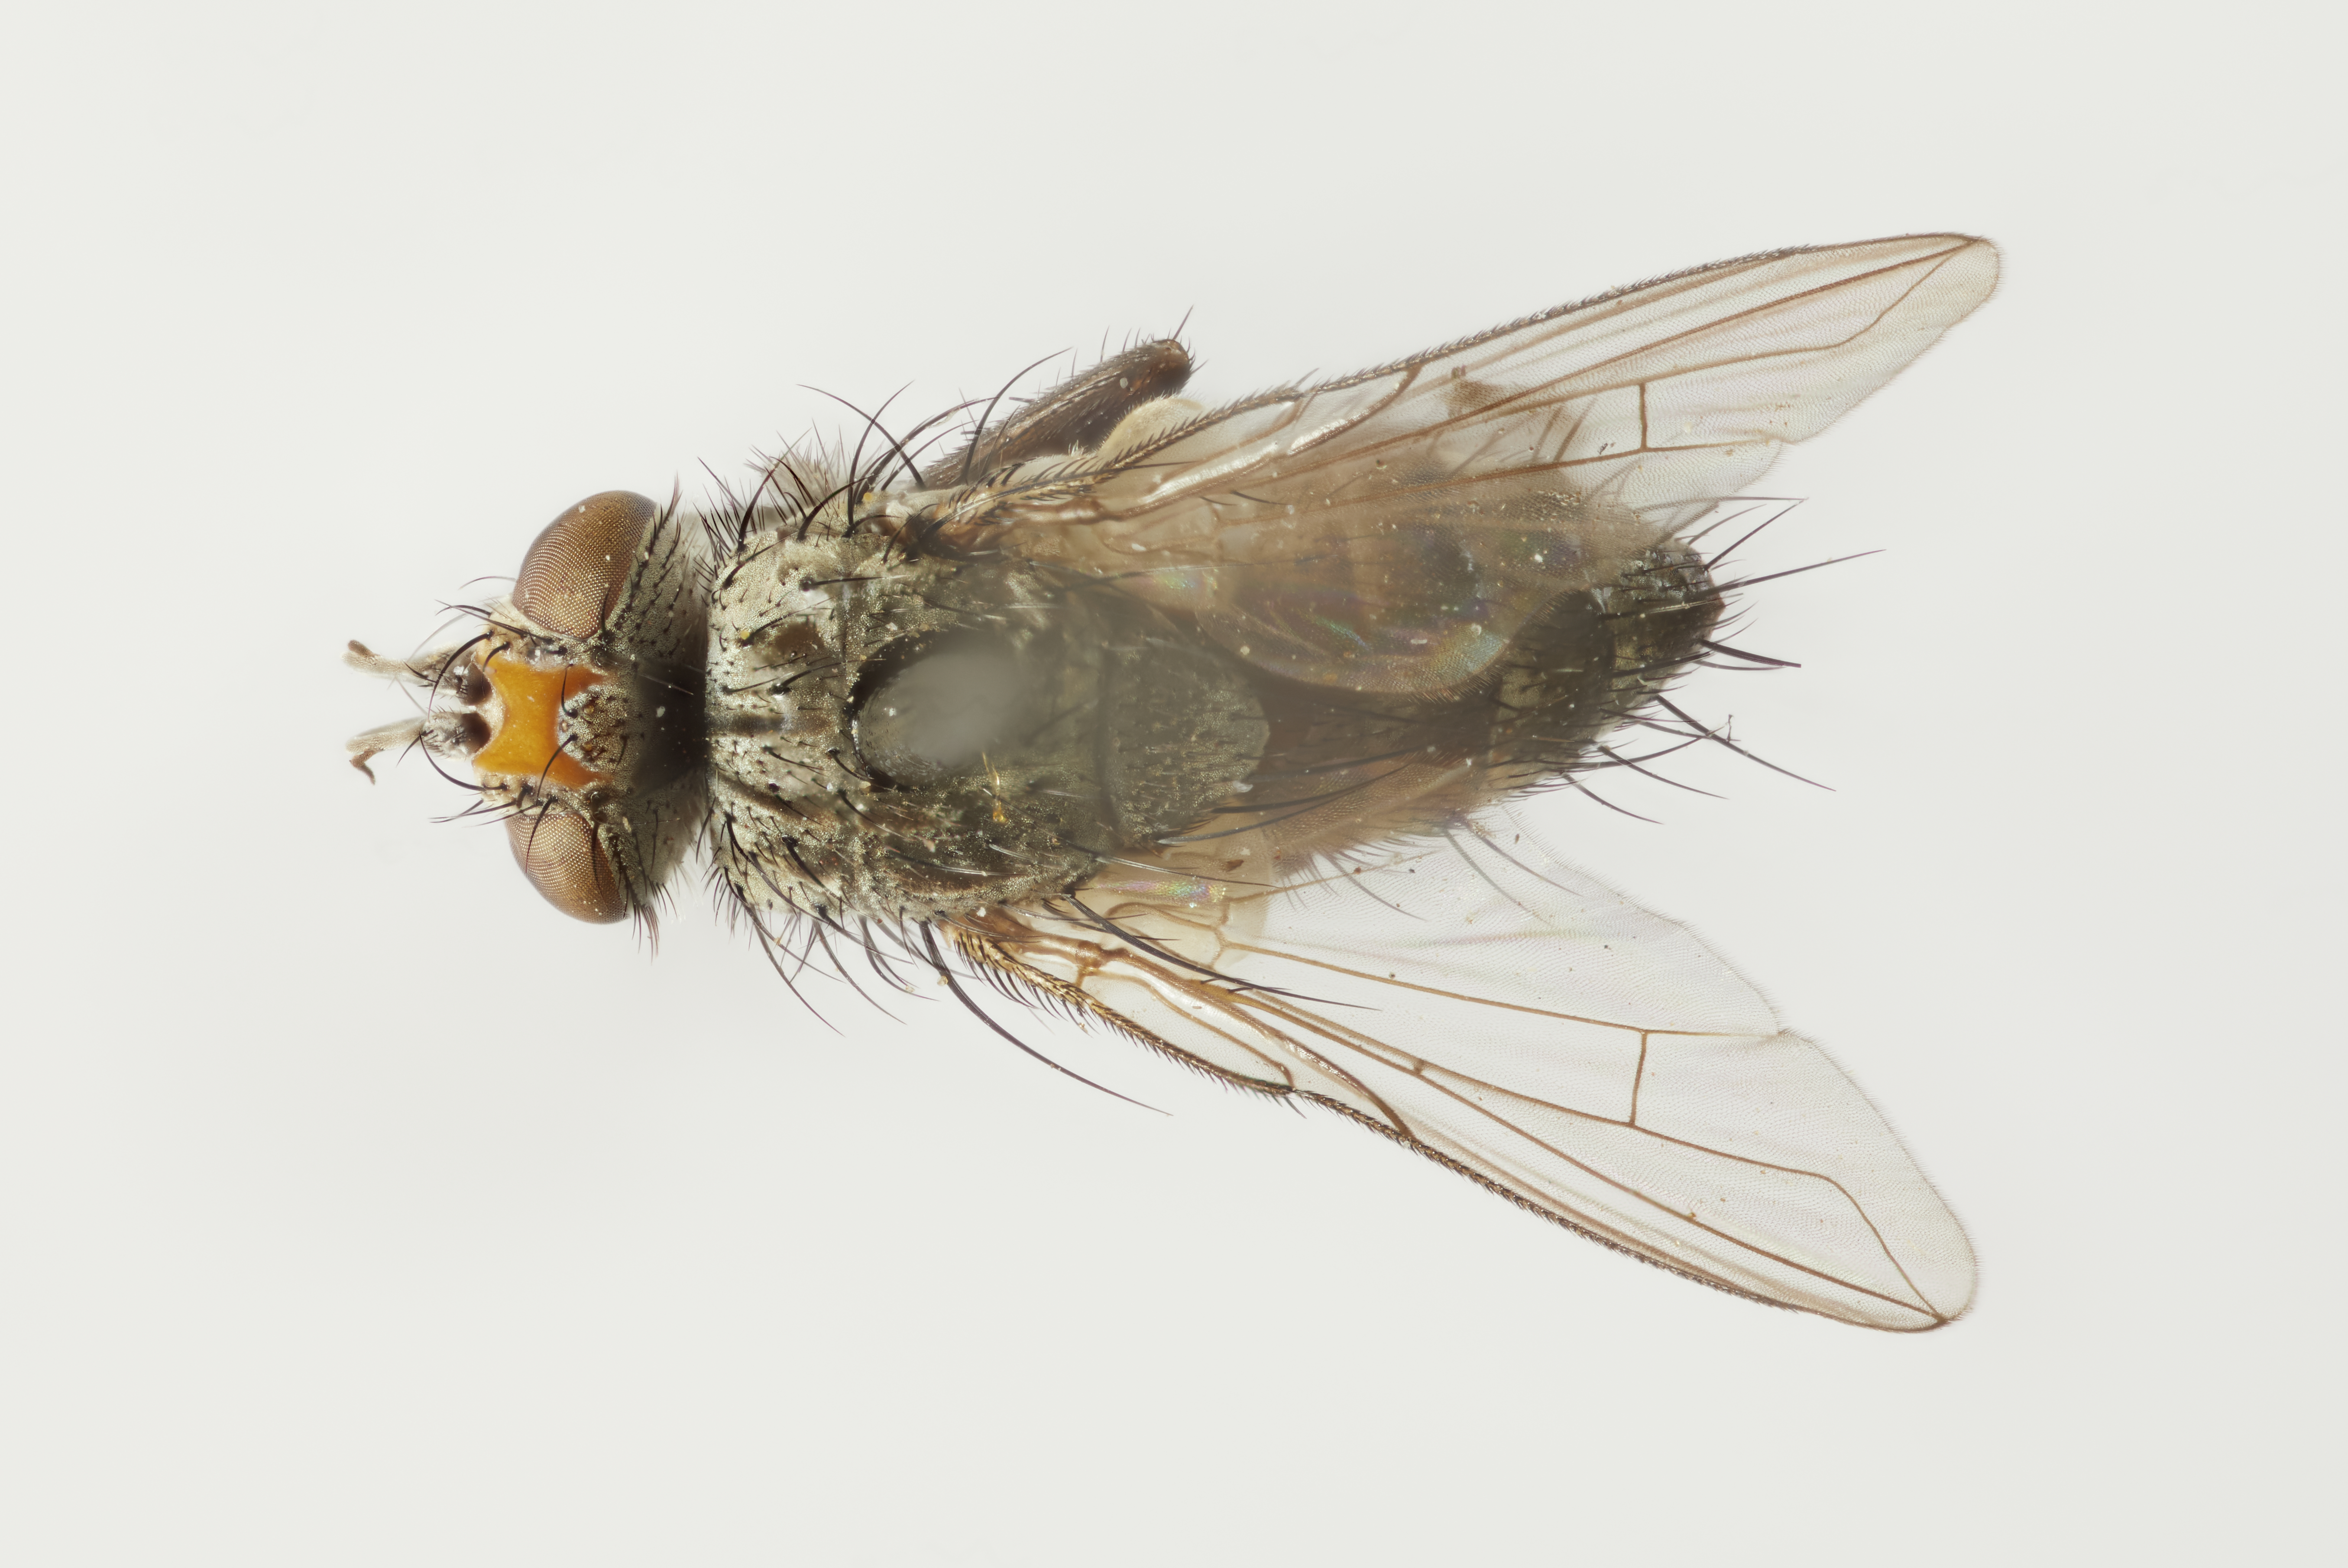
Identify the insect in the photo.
Deltaceromyia delta
